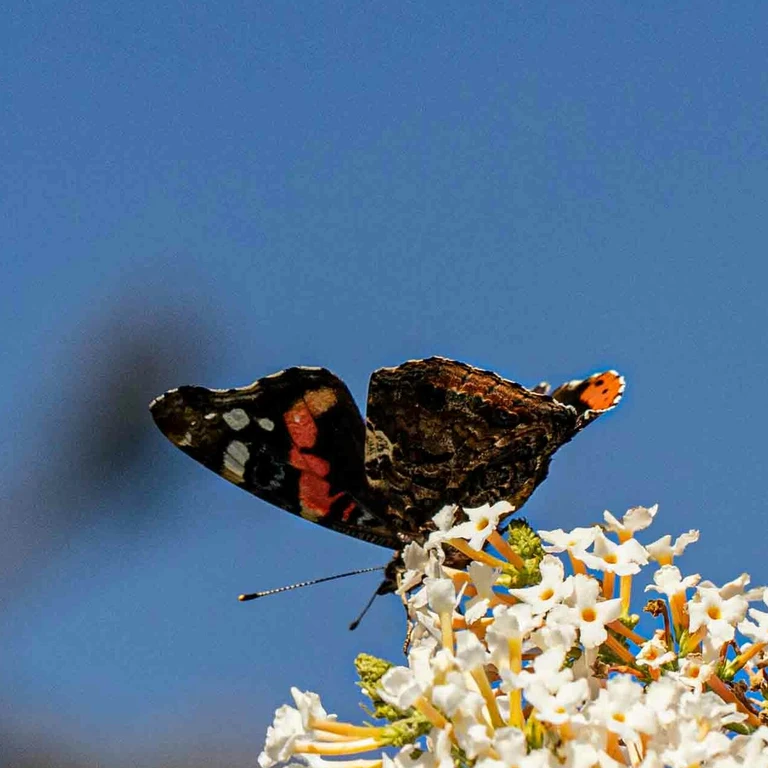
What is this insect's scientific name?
Vanessa atalanta
